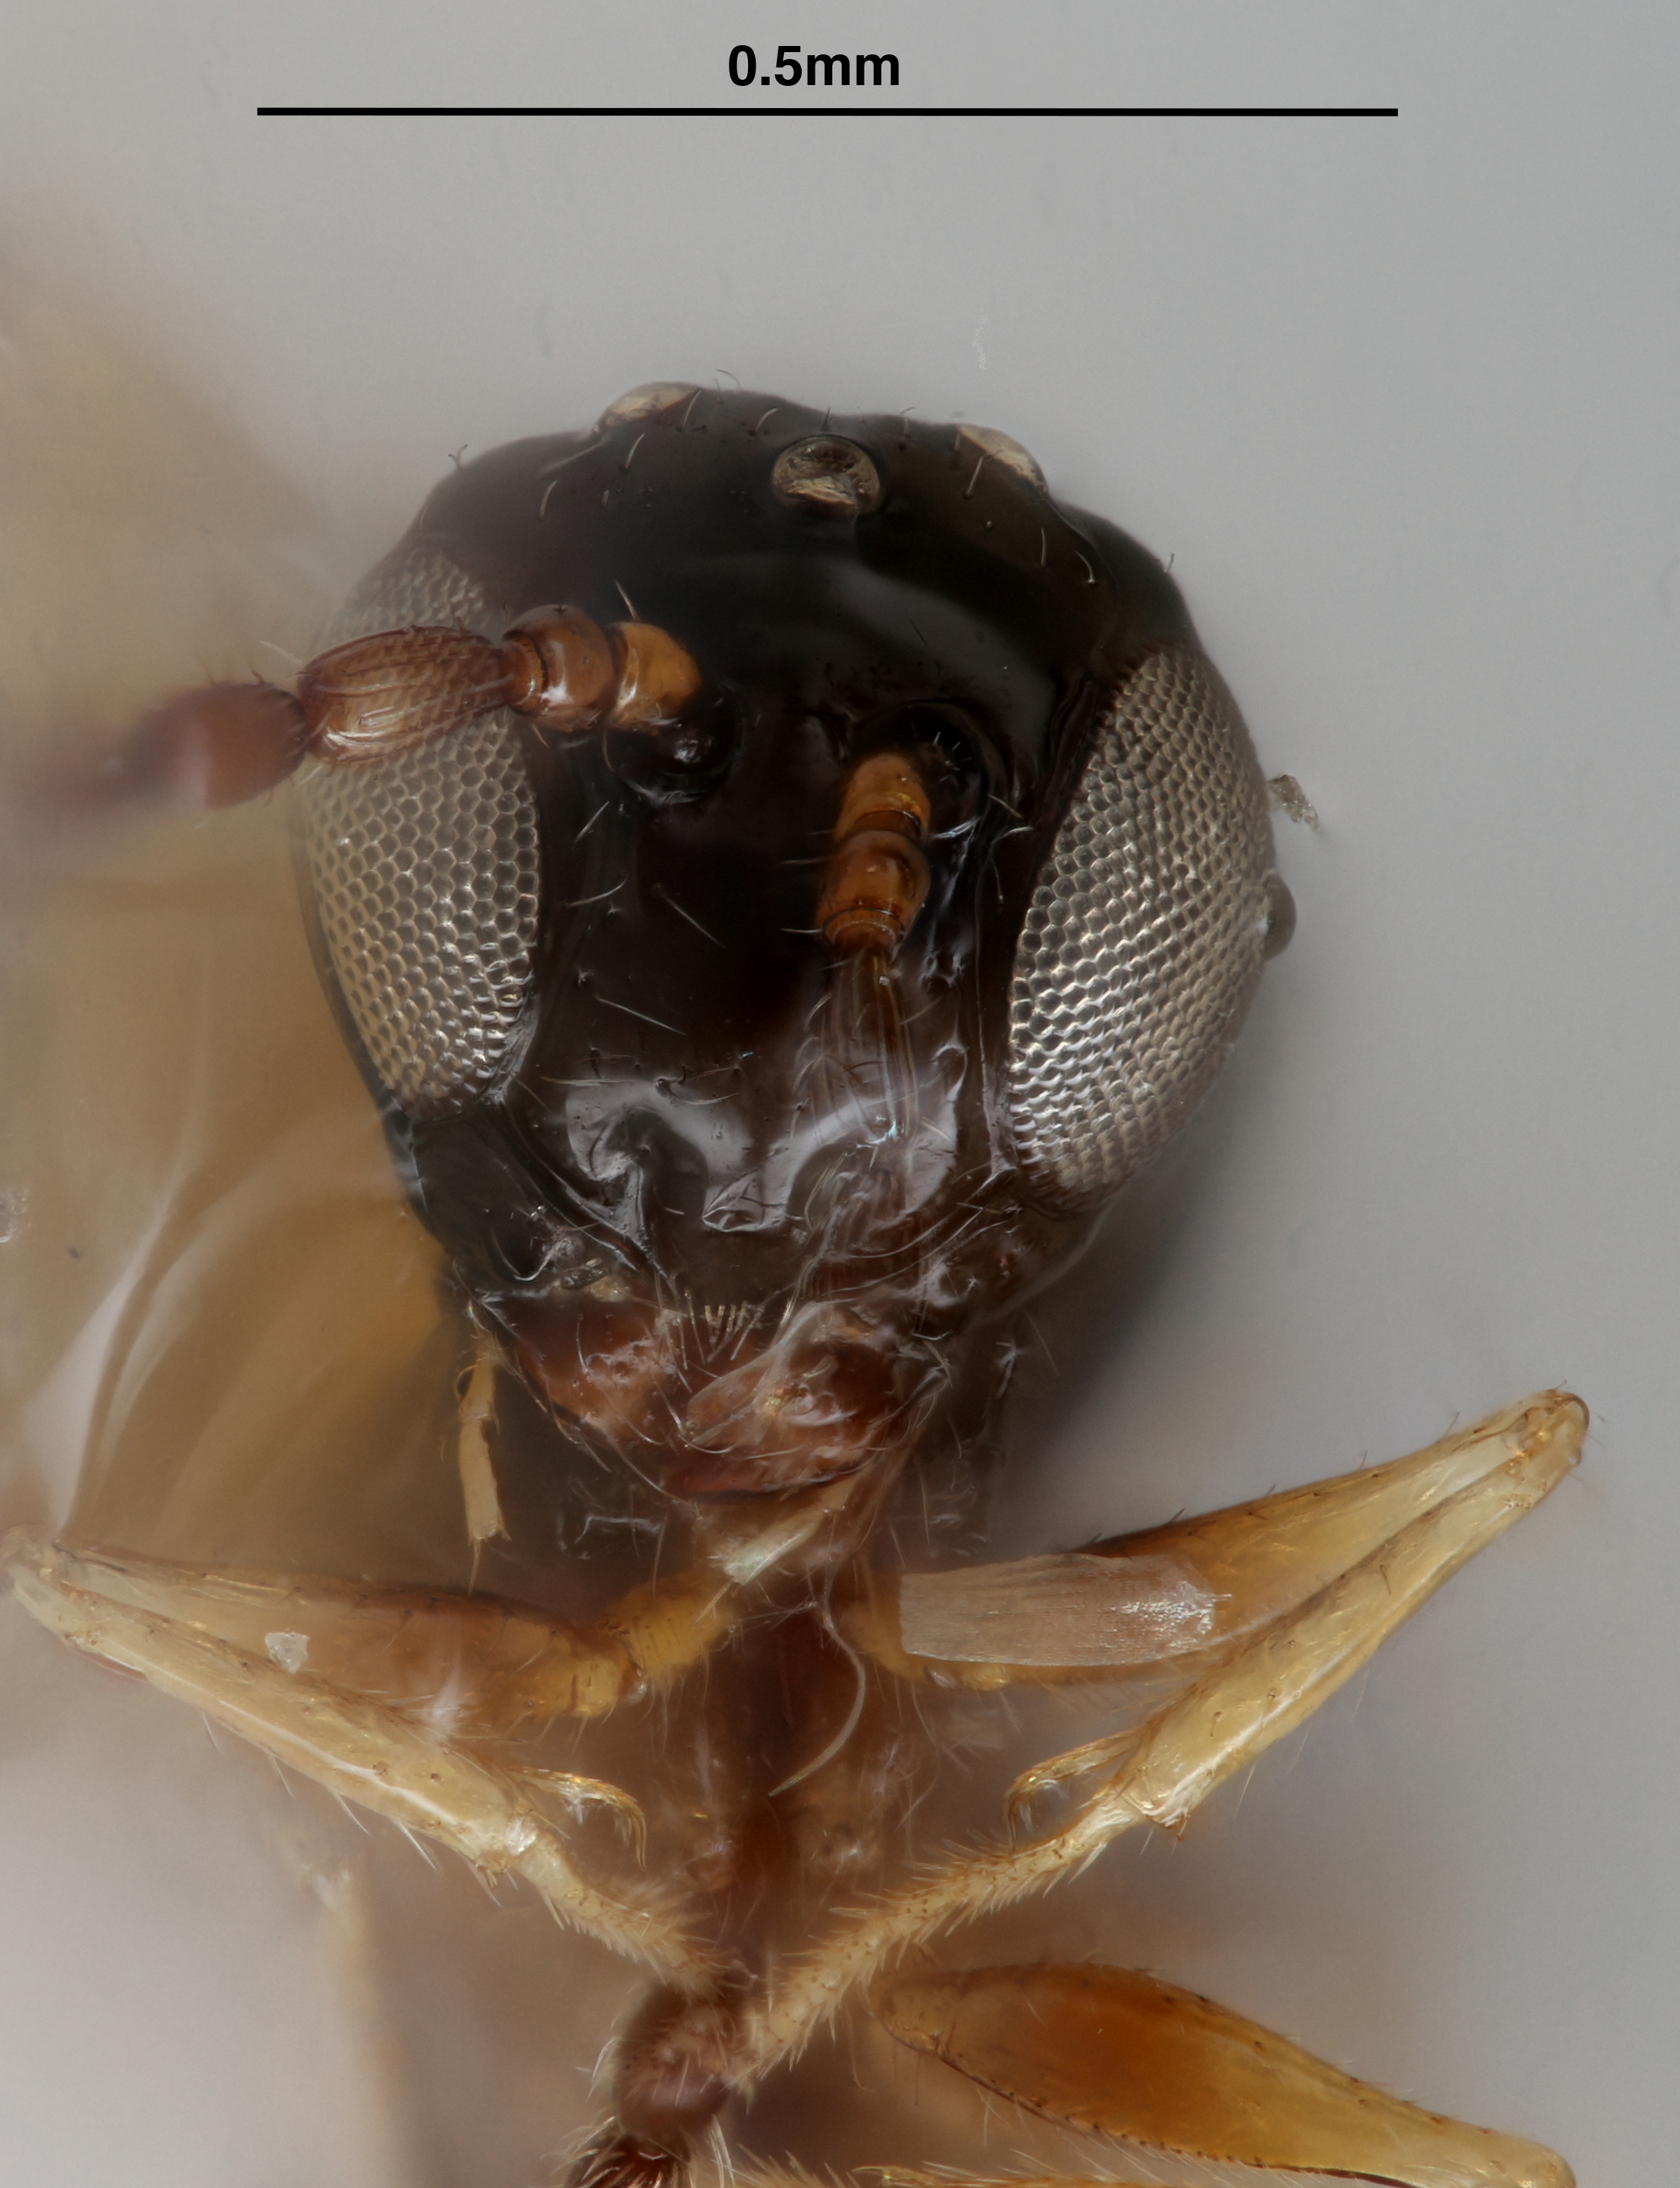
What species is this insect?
Zaeucoila johnsonii
